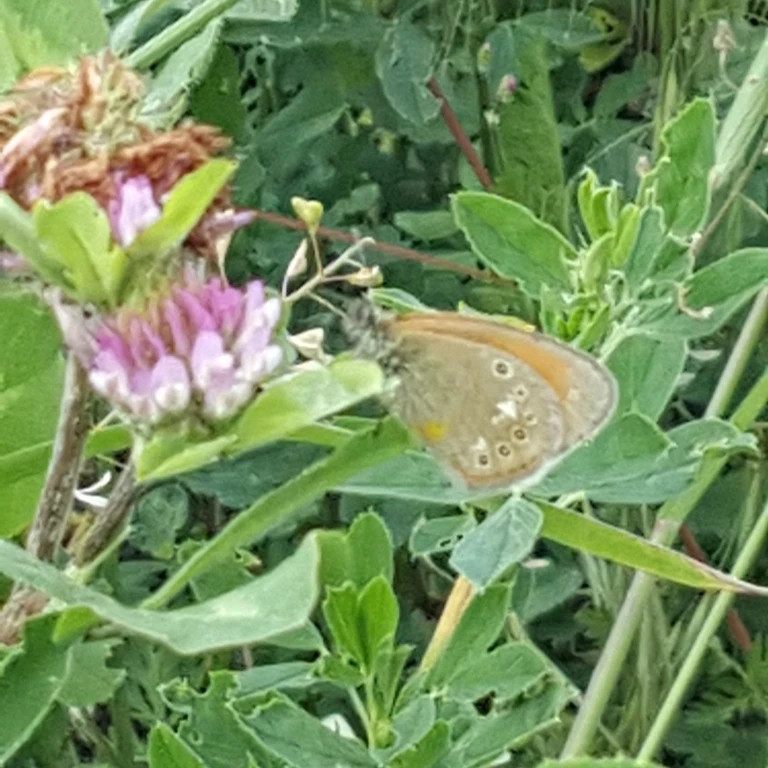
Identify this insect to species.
Coenonympha glycerion (also Coenonympha iphis)
